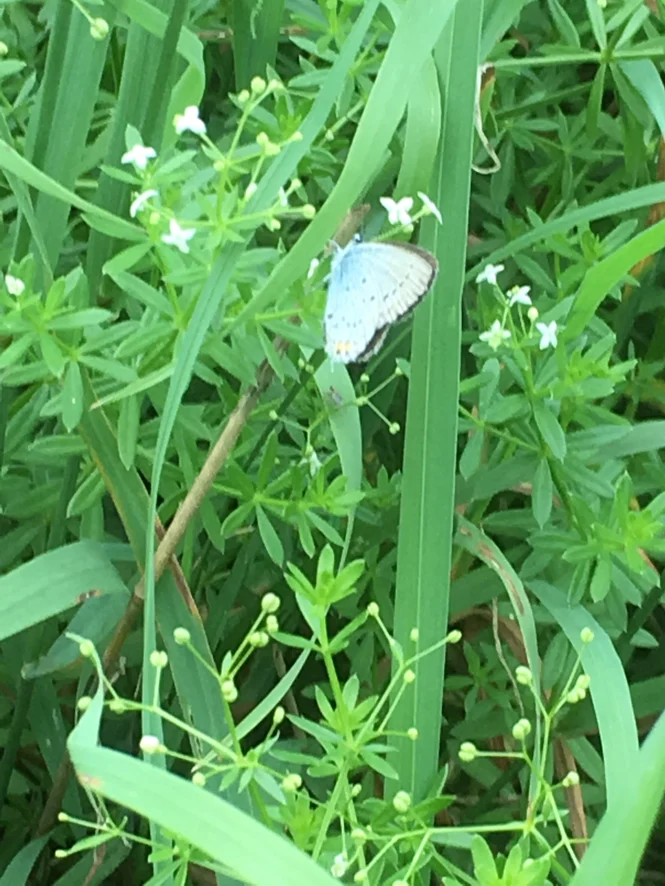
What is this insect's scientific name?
Cupido argiades (also Elkalyce argiades)
